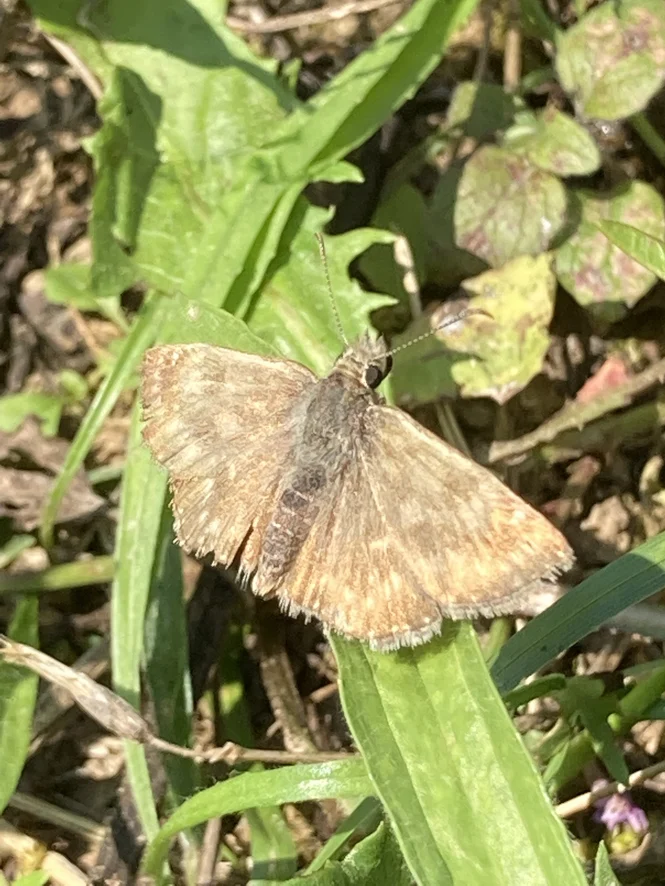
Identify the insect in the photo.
Erynnis tages
